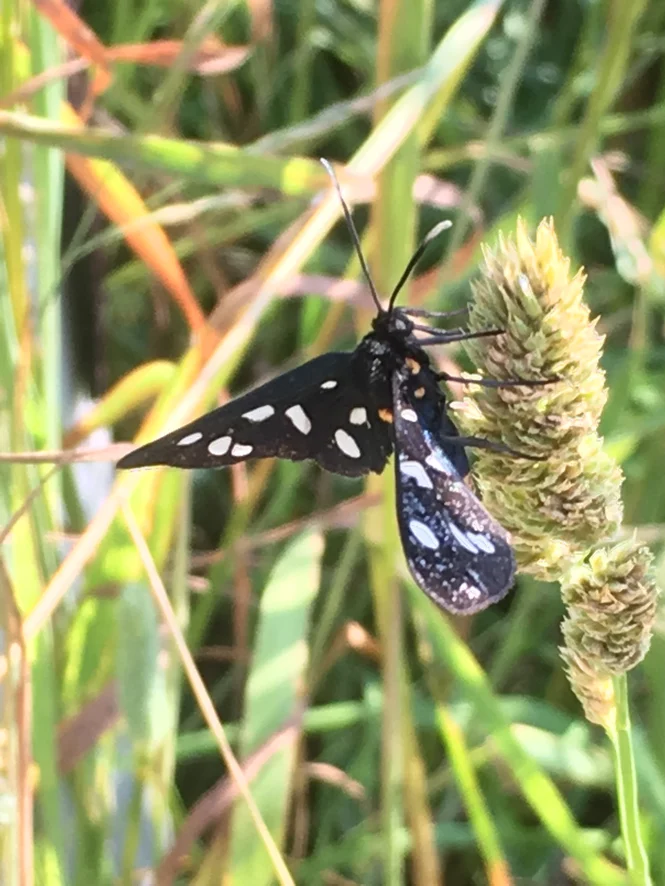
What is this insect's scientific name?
Amata phegea
